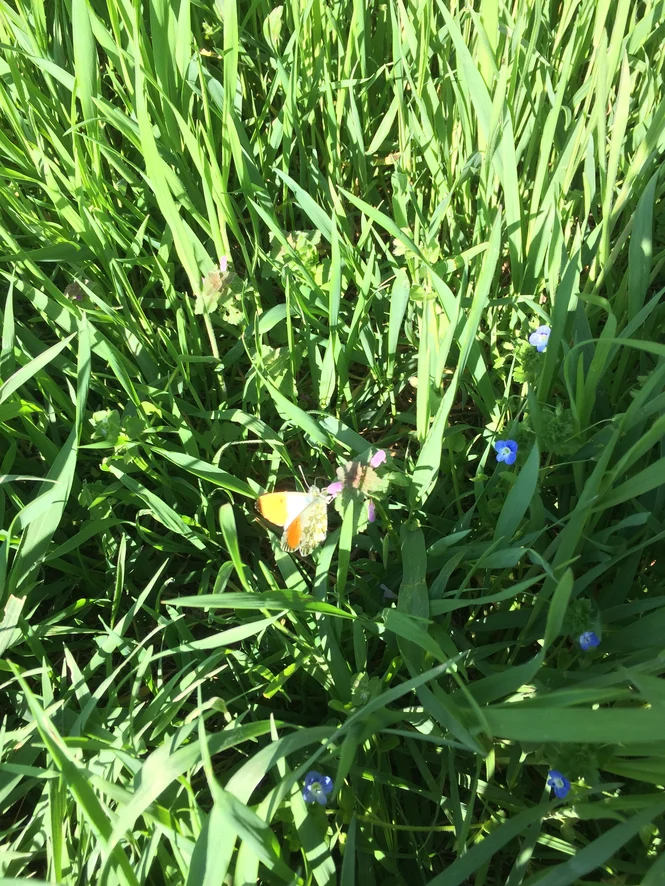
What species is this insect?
Anthocharis cardamines
